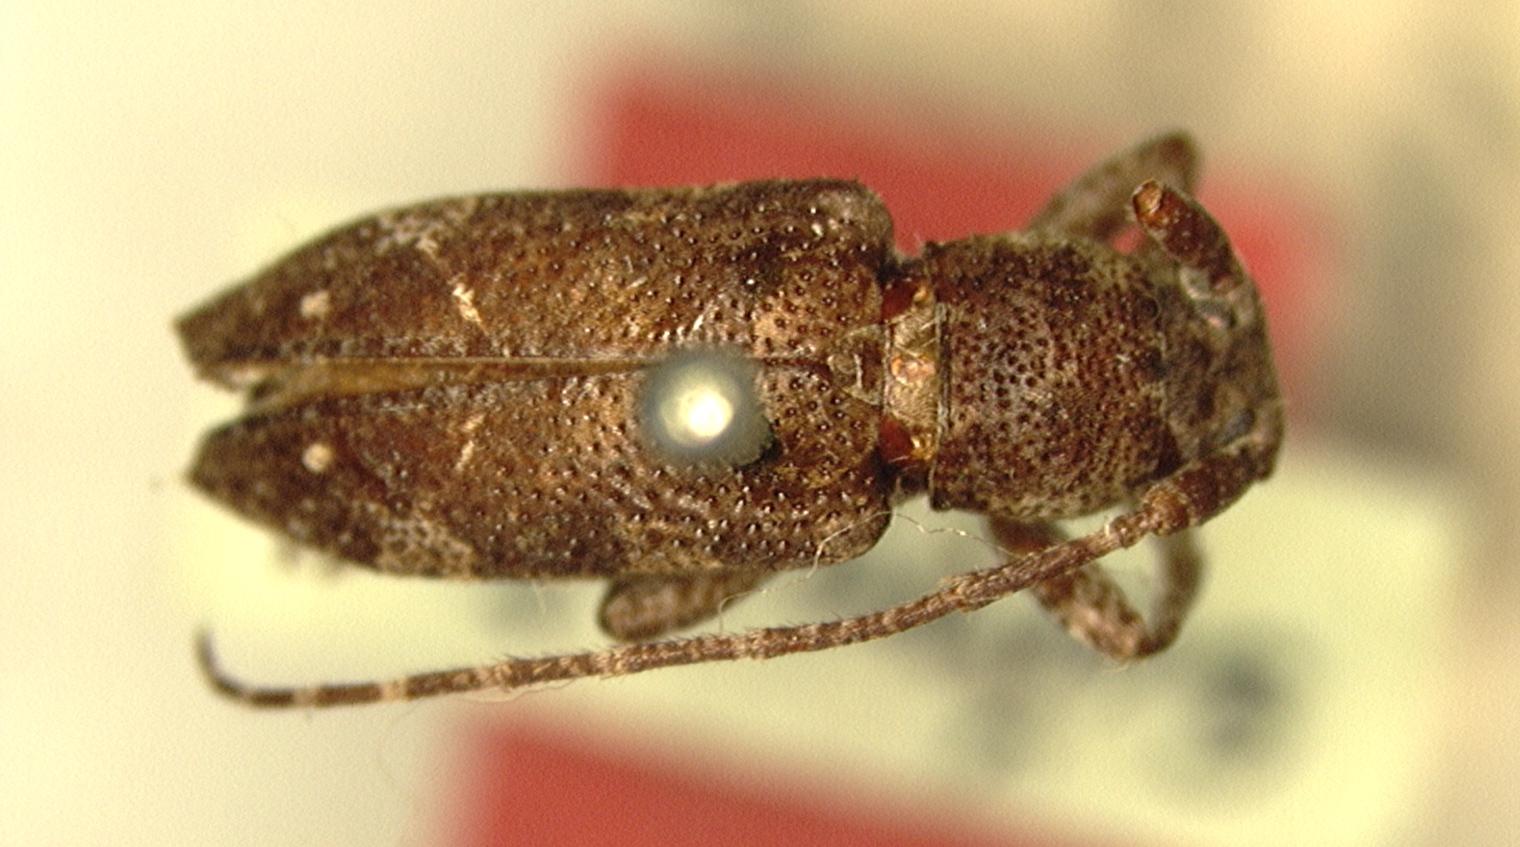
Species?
Pterolophia tubericollis
